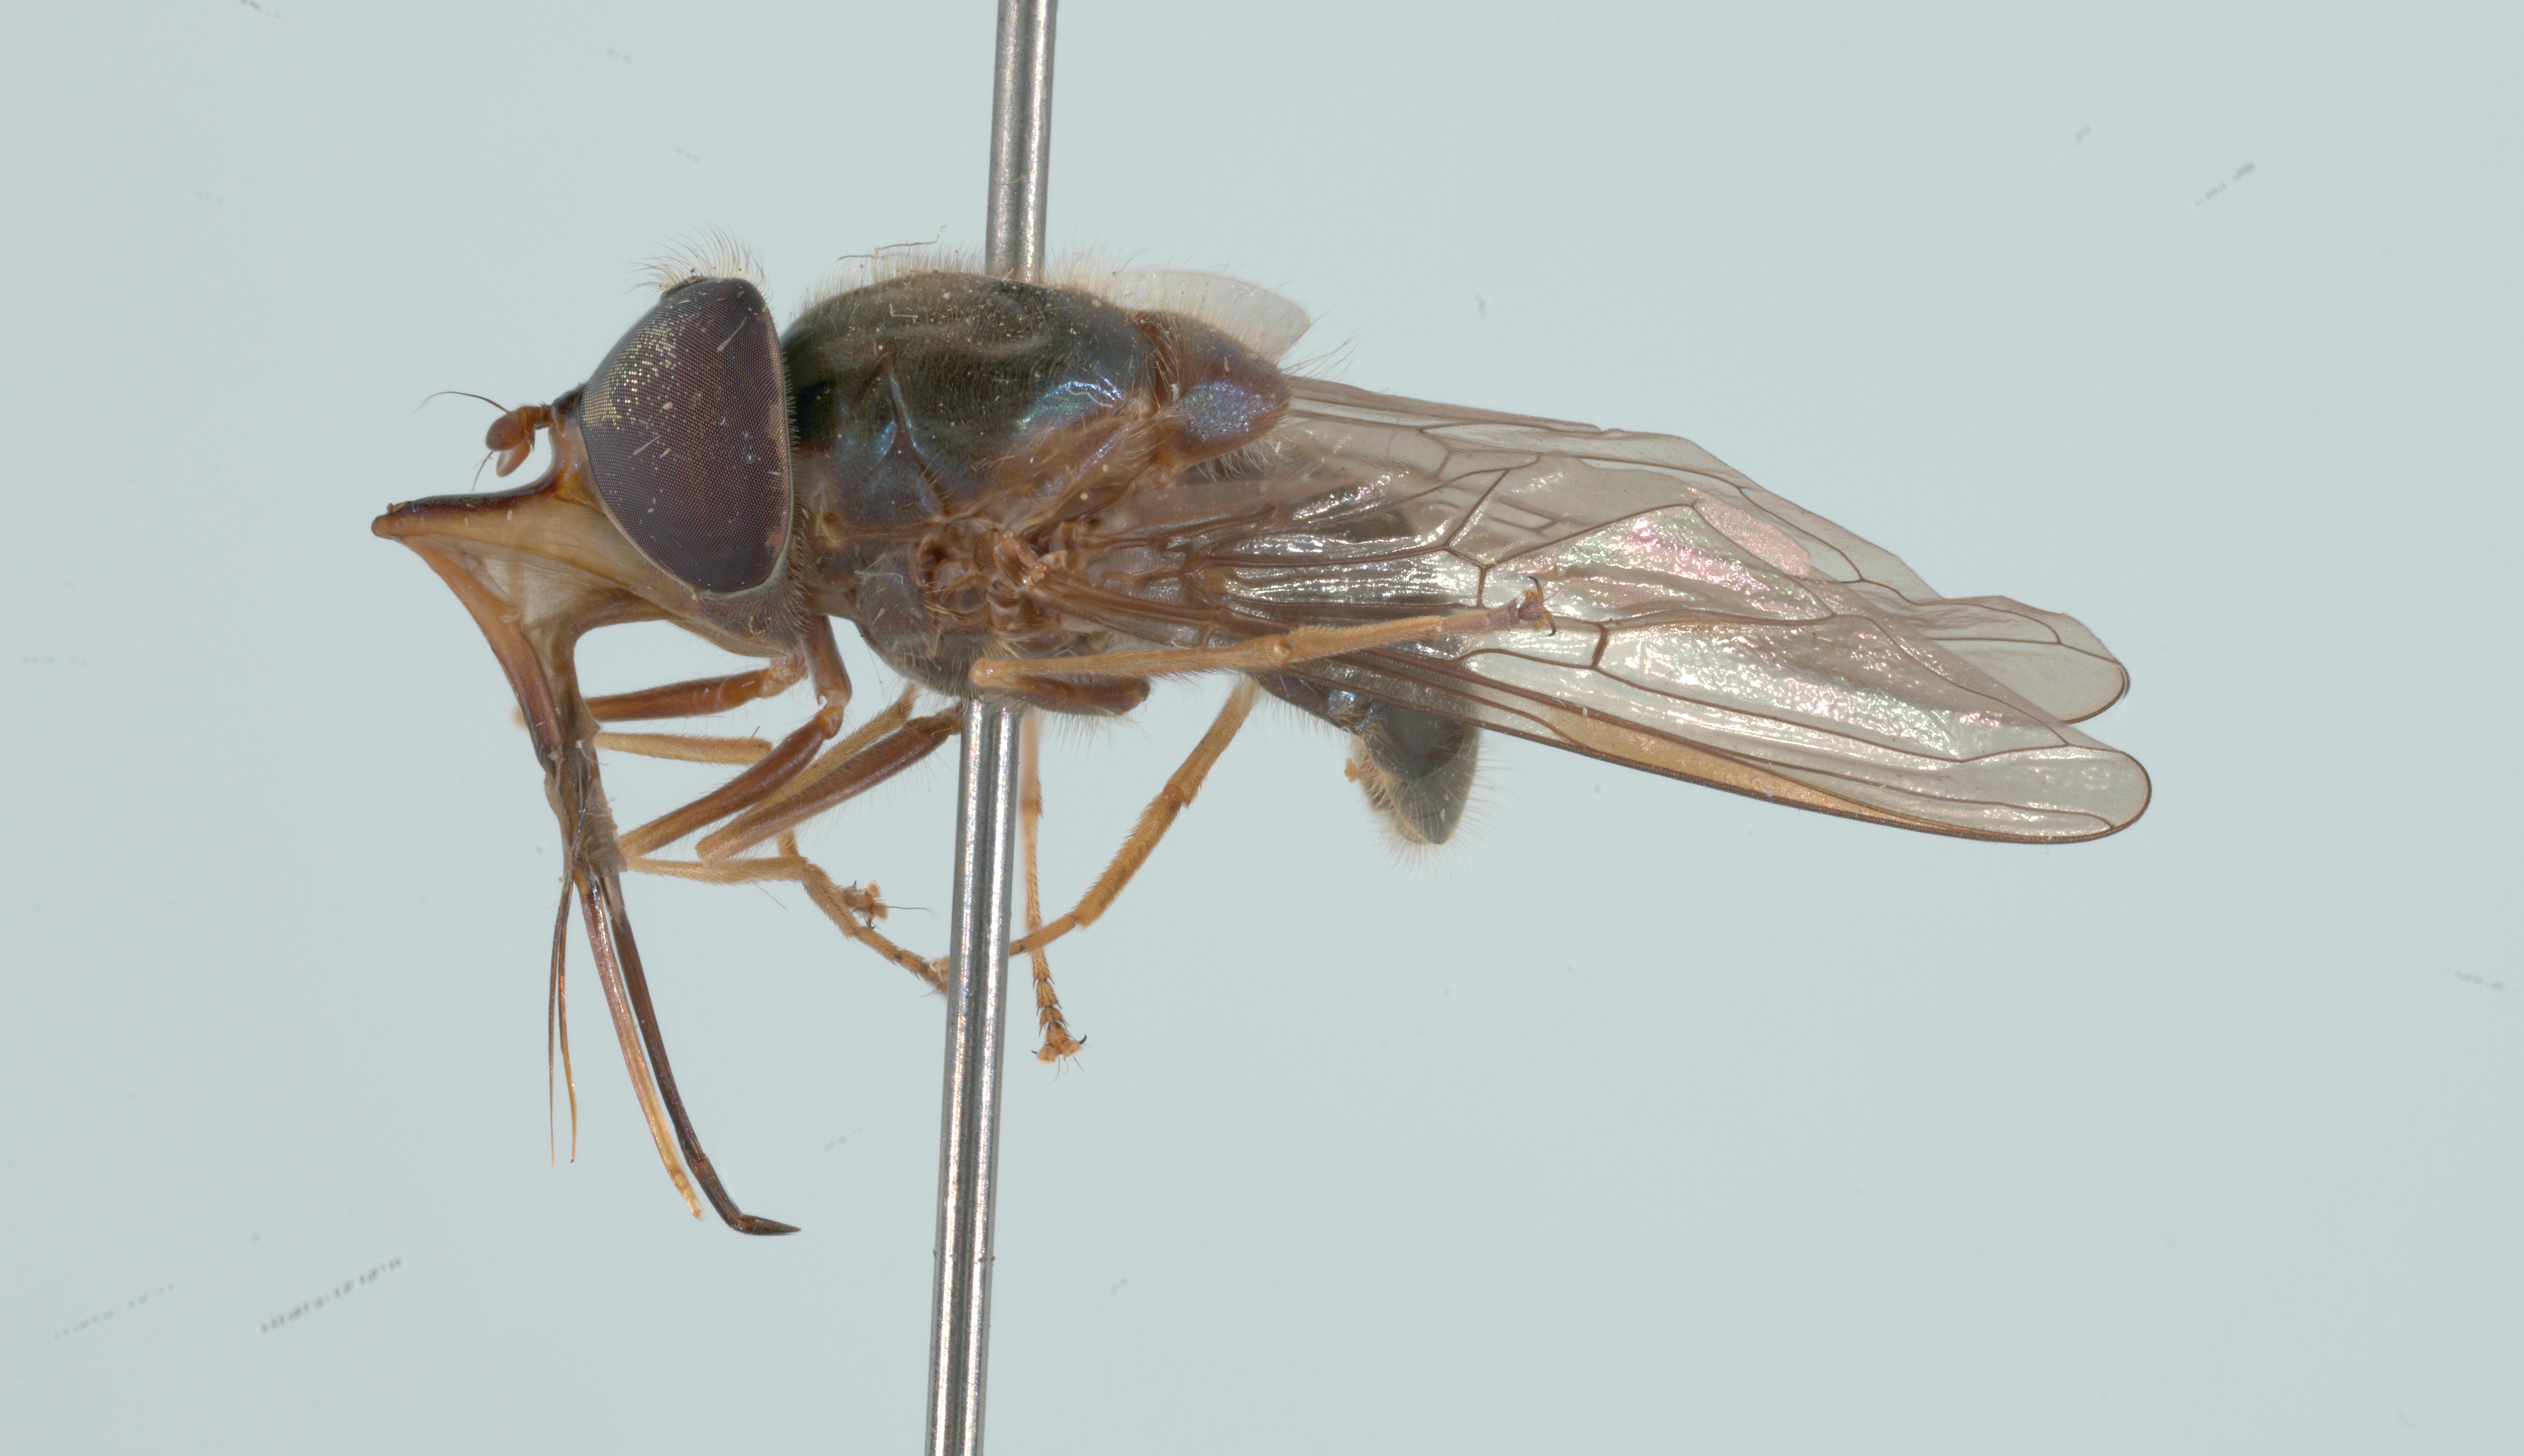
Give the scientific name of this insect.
Rhingia fuscipes
